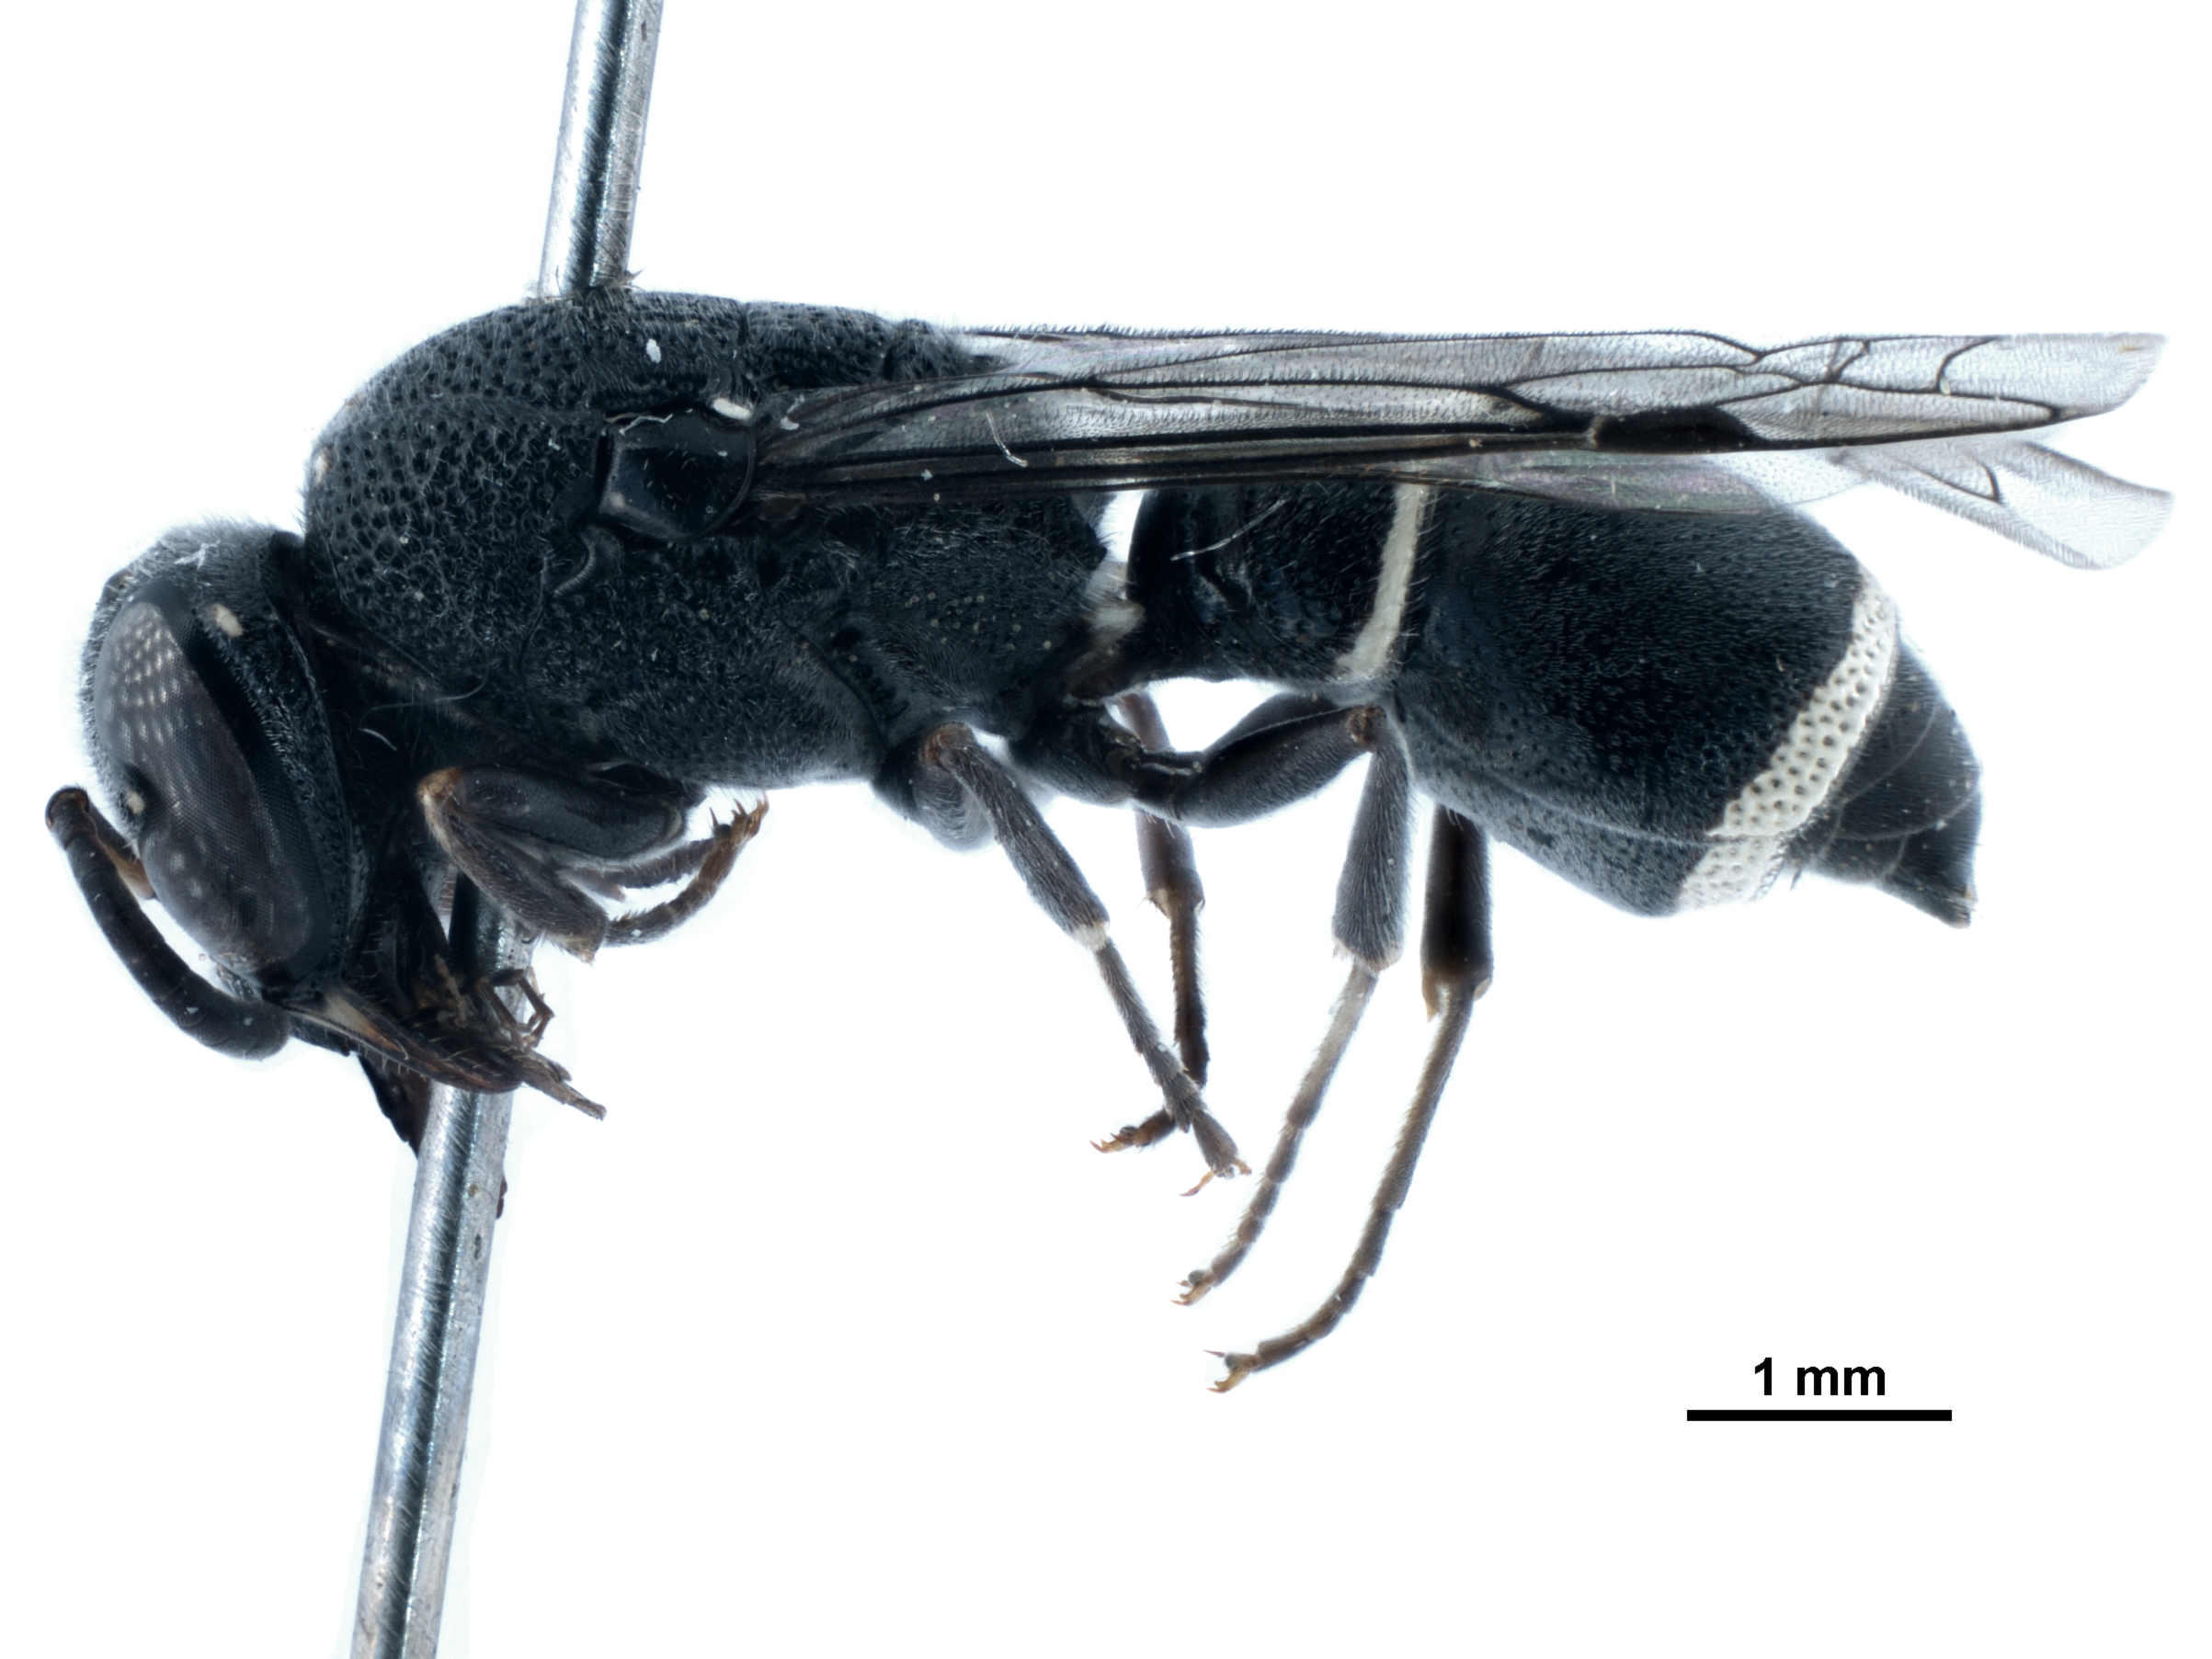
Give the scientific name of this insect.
Subancistrocerus sichelii
